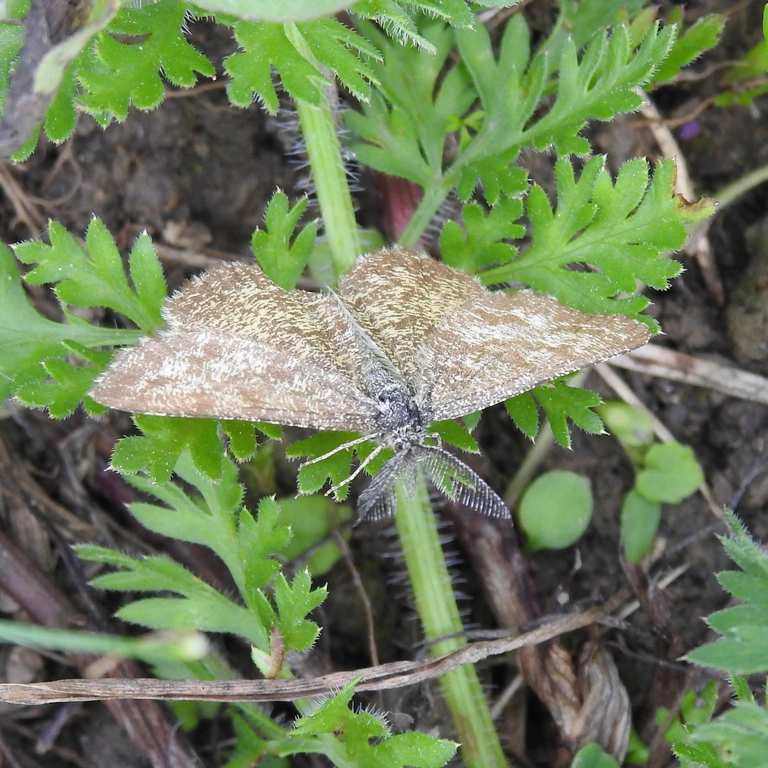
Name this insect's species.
Ematurga atomaria
